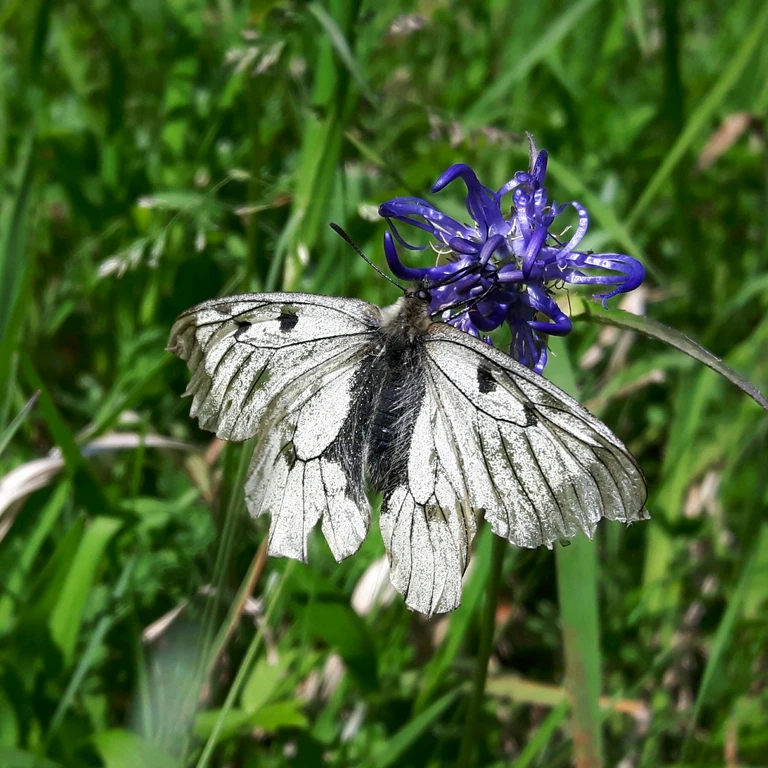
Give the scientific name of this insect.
Parnassius mnemosyne
